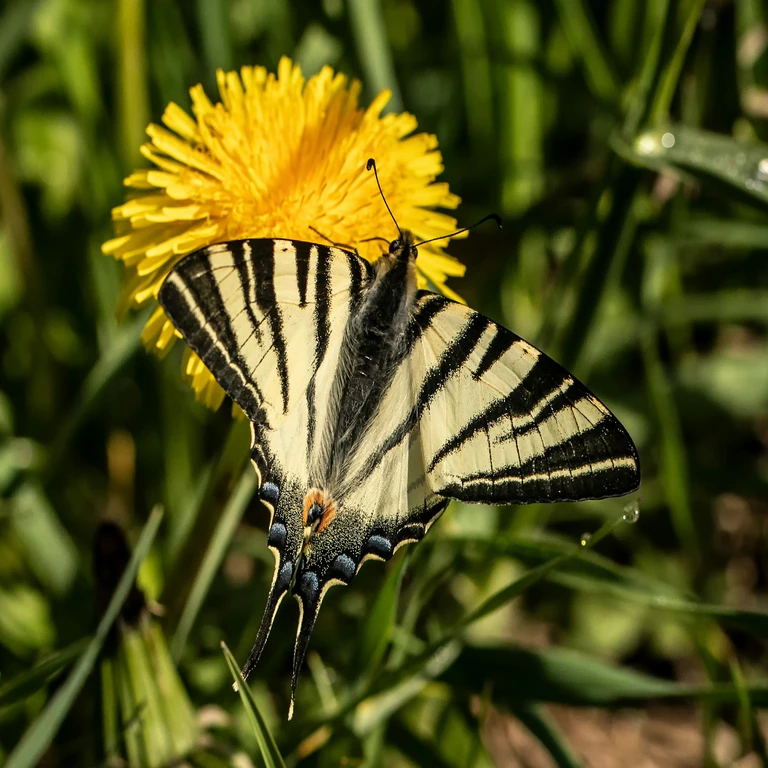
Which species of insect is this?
Iphiclides podalirius
